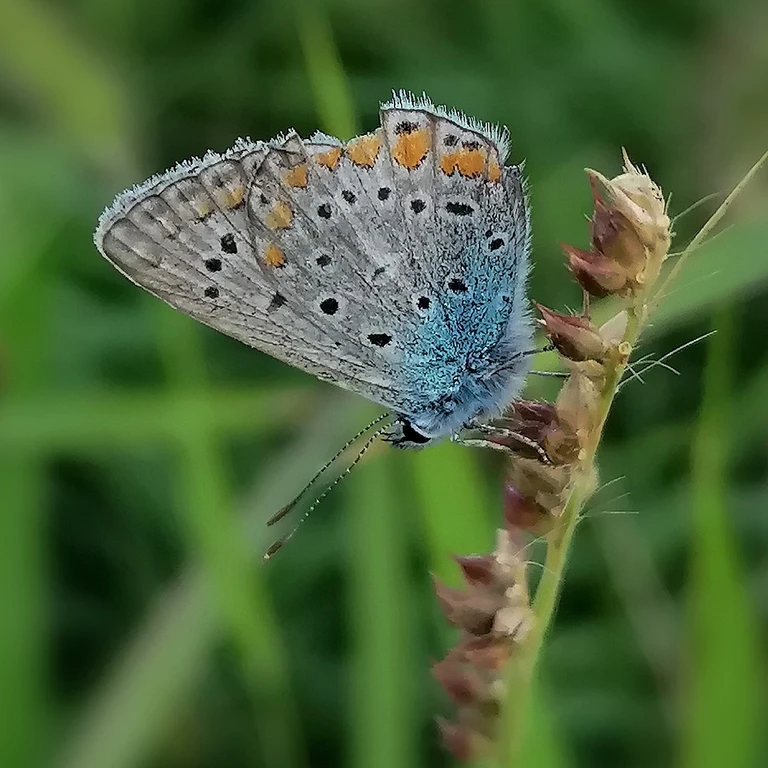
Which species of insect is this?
Polyommatus icarus
